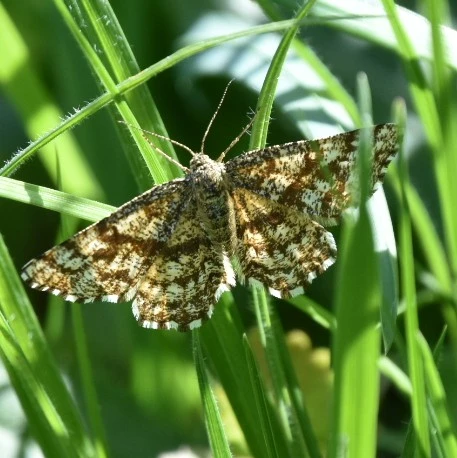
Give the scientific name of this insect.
Ematurga atomaria
